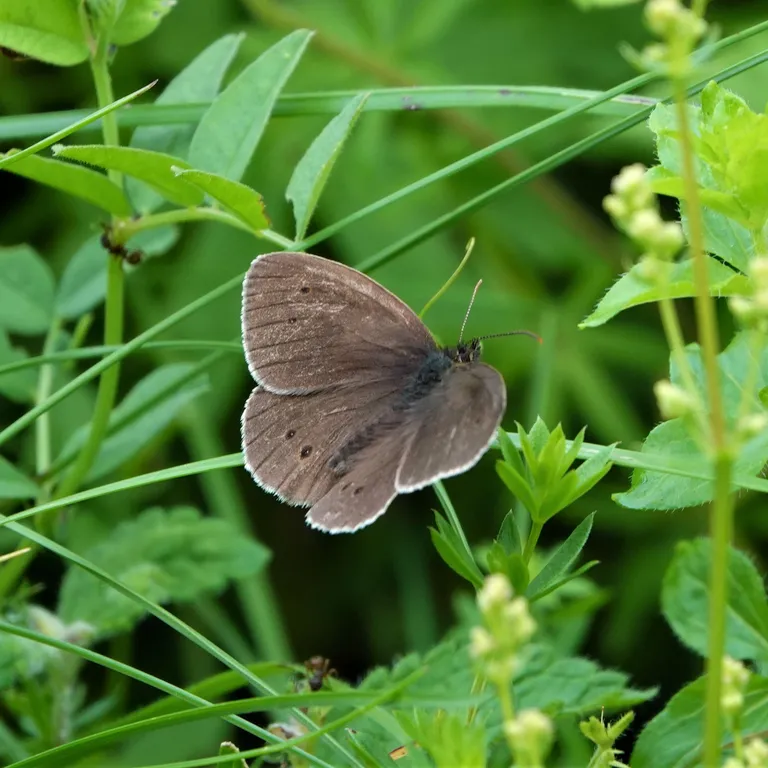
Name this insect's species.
Aphantopus hyperantus
